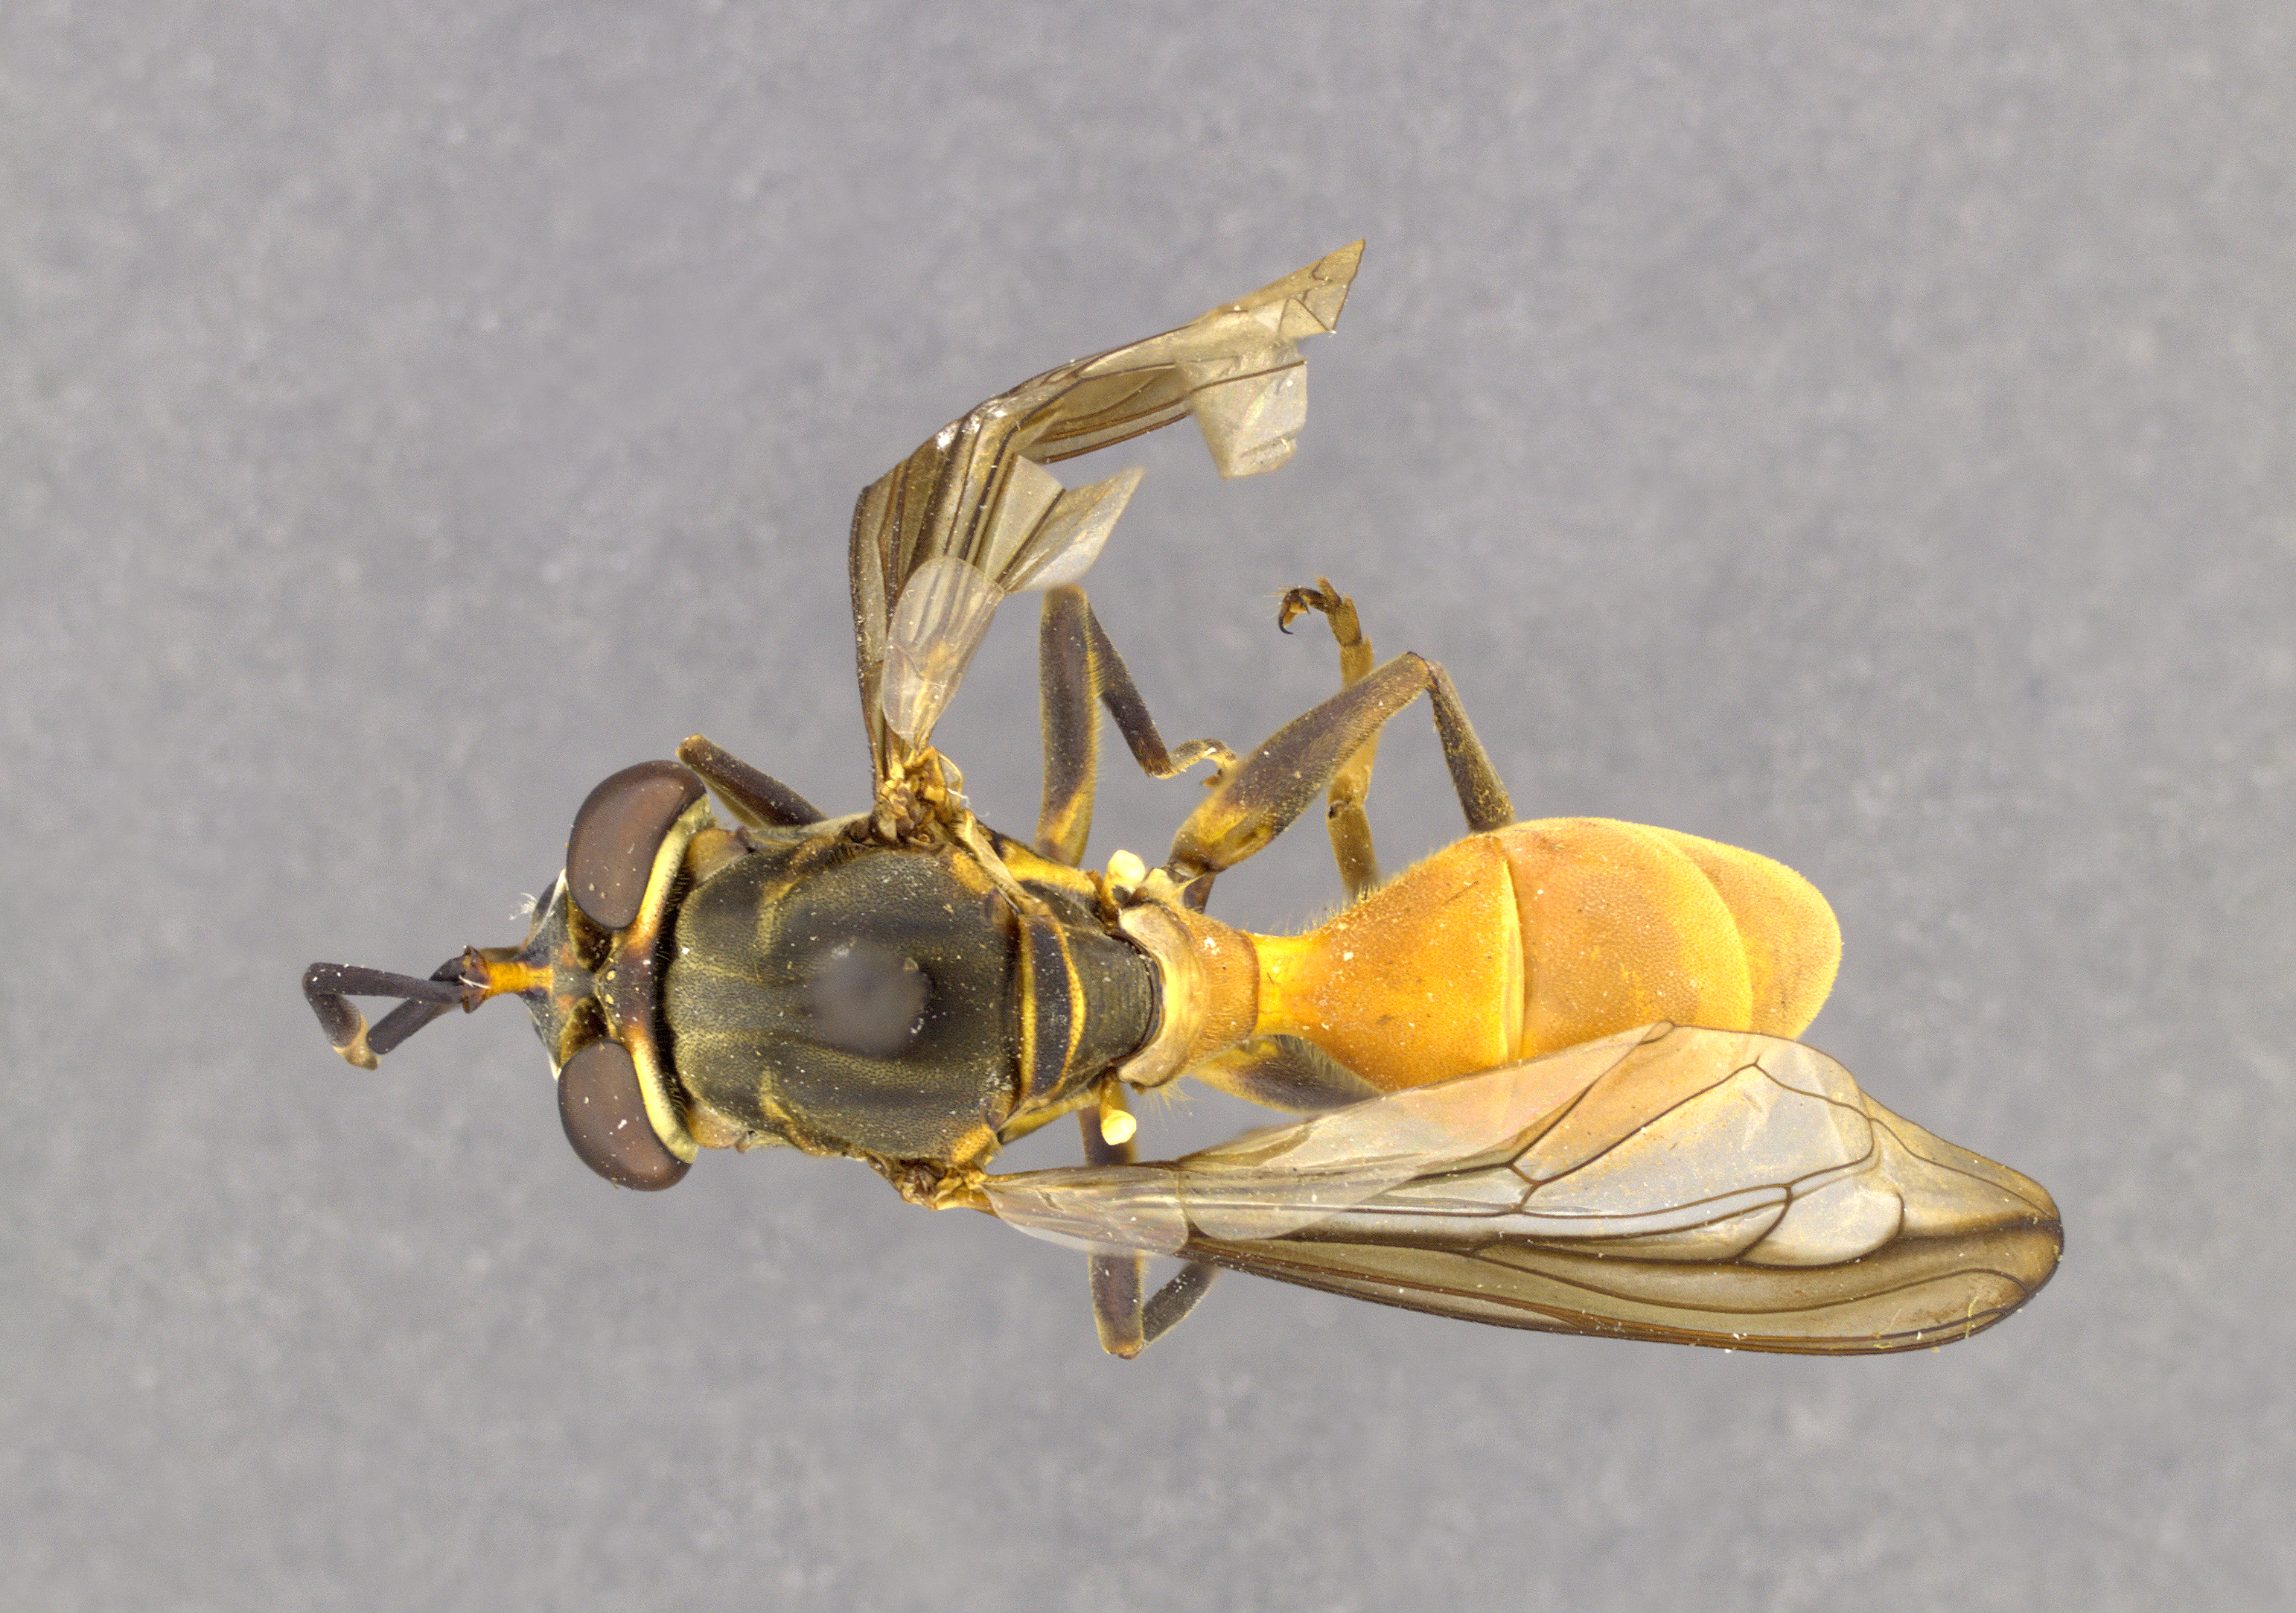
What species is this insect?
Ceriodes braueri
